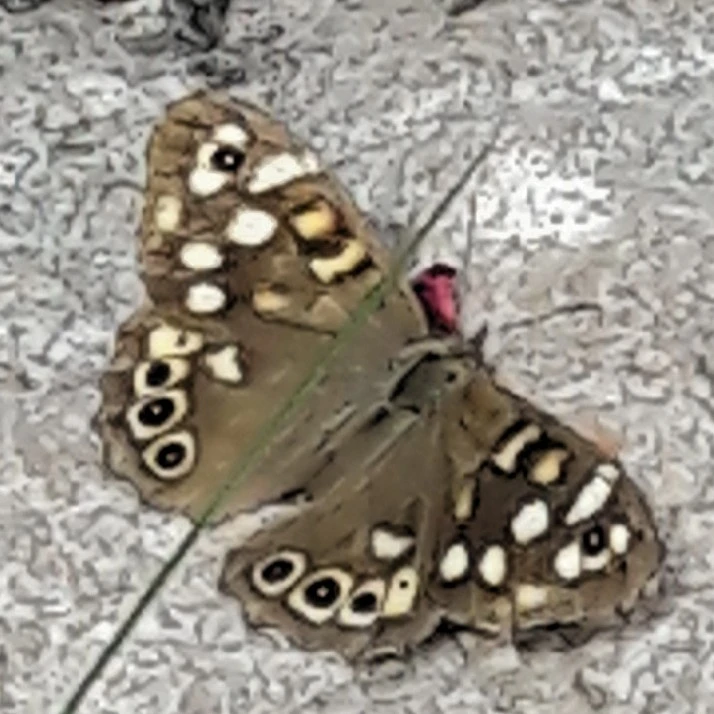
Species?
Pararge aegeria
